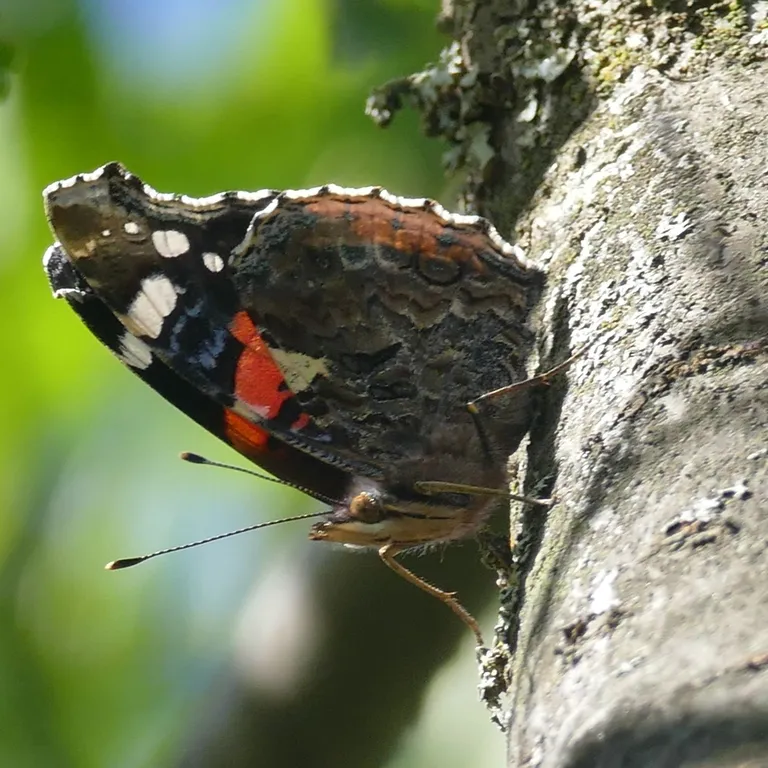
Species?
Vanessa atalanta
